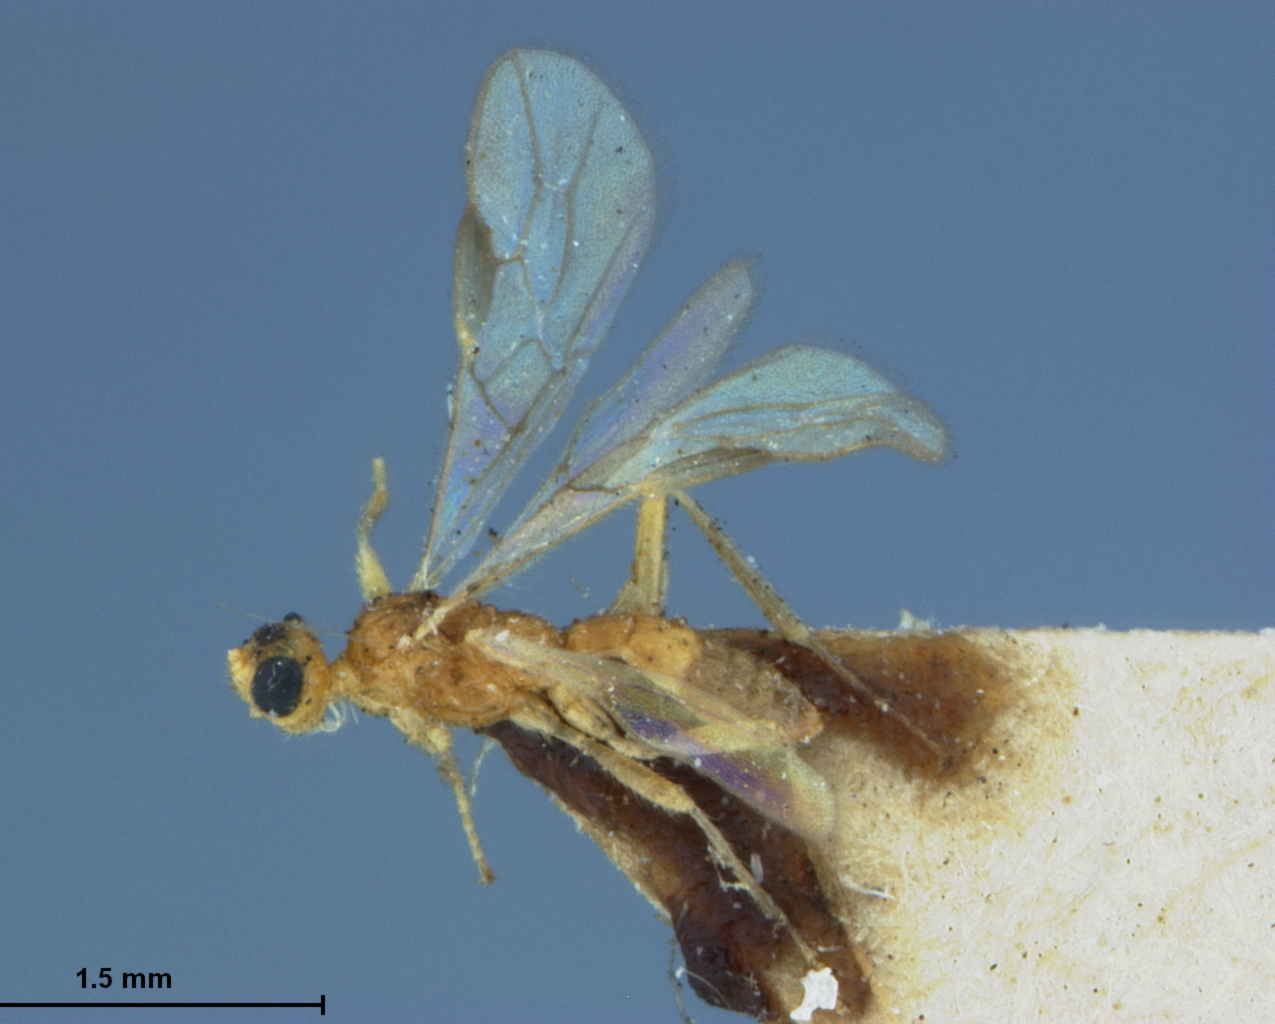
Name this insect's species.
Bracon pomifoliellae
